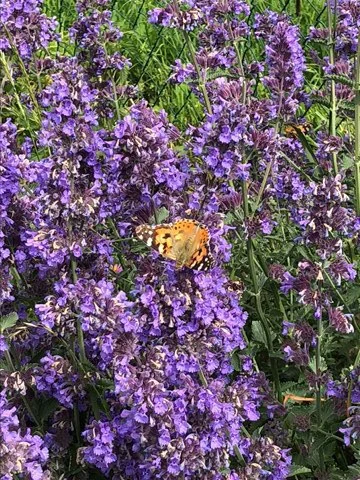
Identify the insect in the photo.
Vanessa cardui
